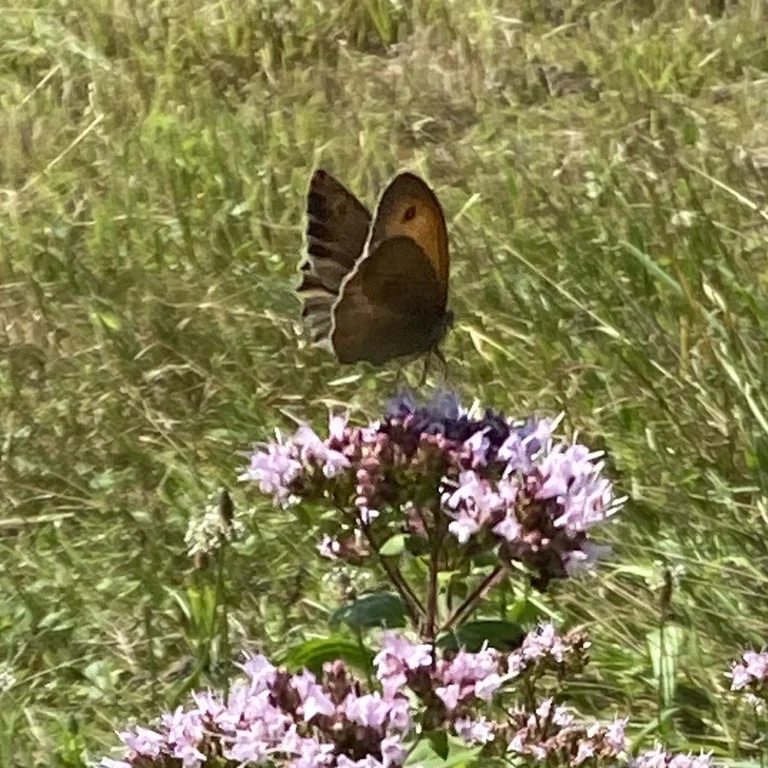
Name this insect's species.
Maniola jurtina
